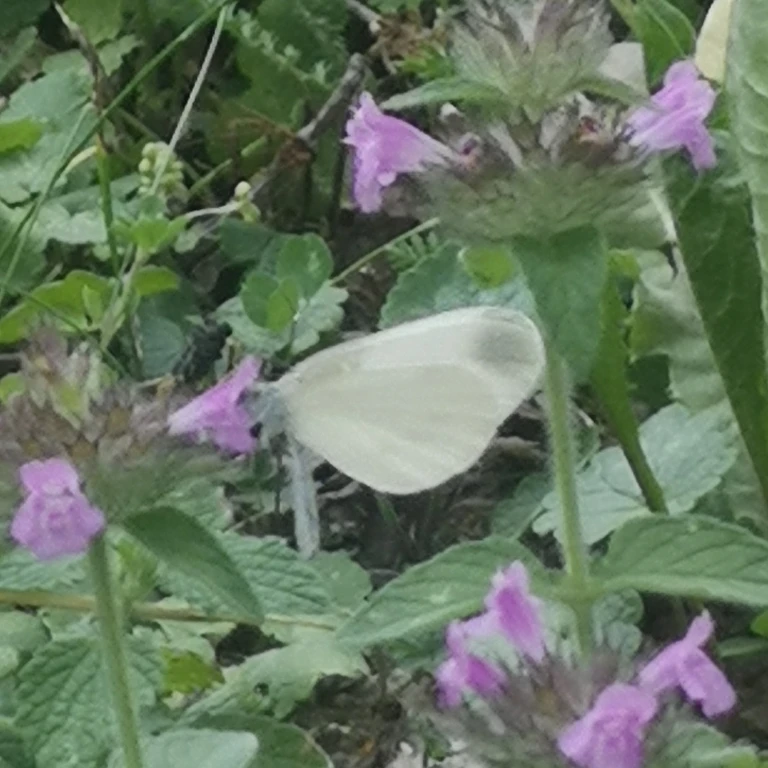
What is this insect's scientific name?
Leptidea sinapis/juvernica
